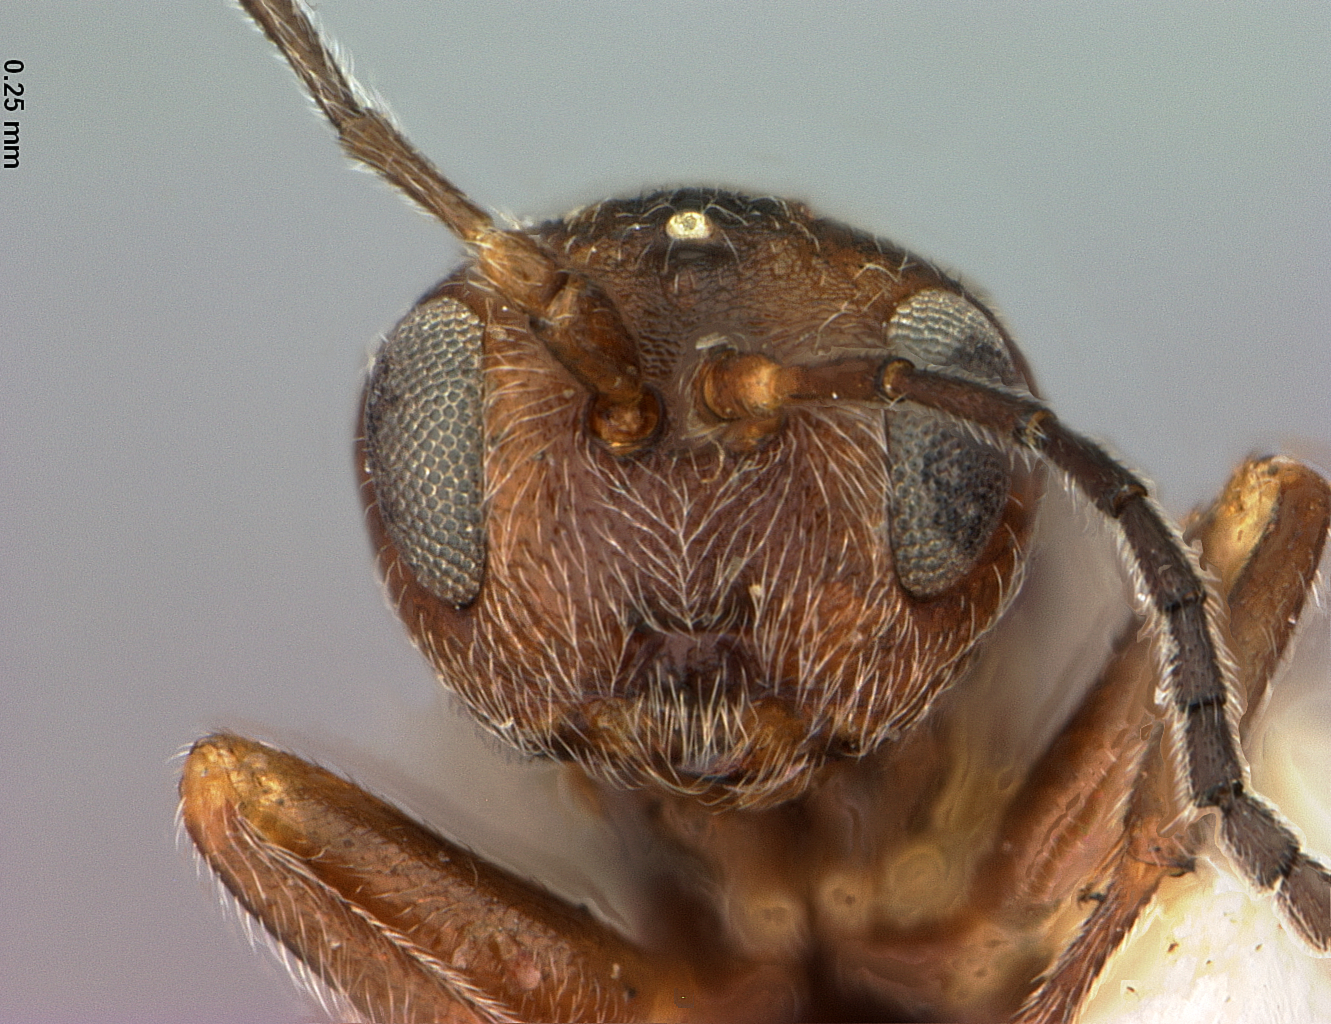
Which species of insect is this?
Trichoteras frondeum
